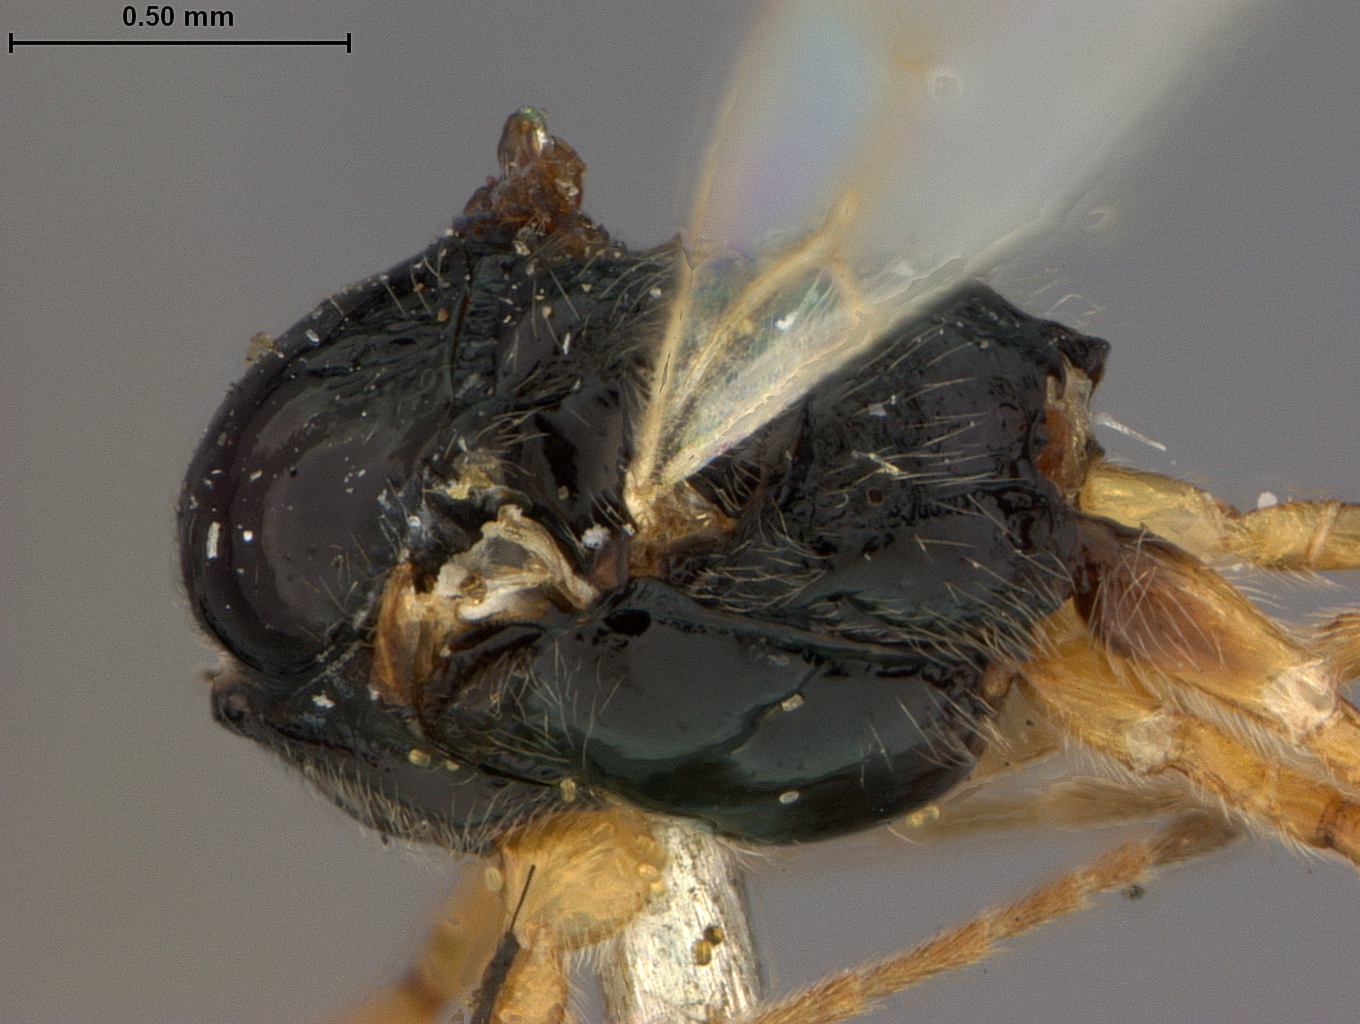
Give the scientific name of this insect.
Chelonogastra koebelei
